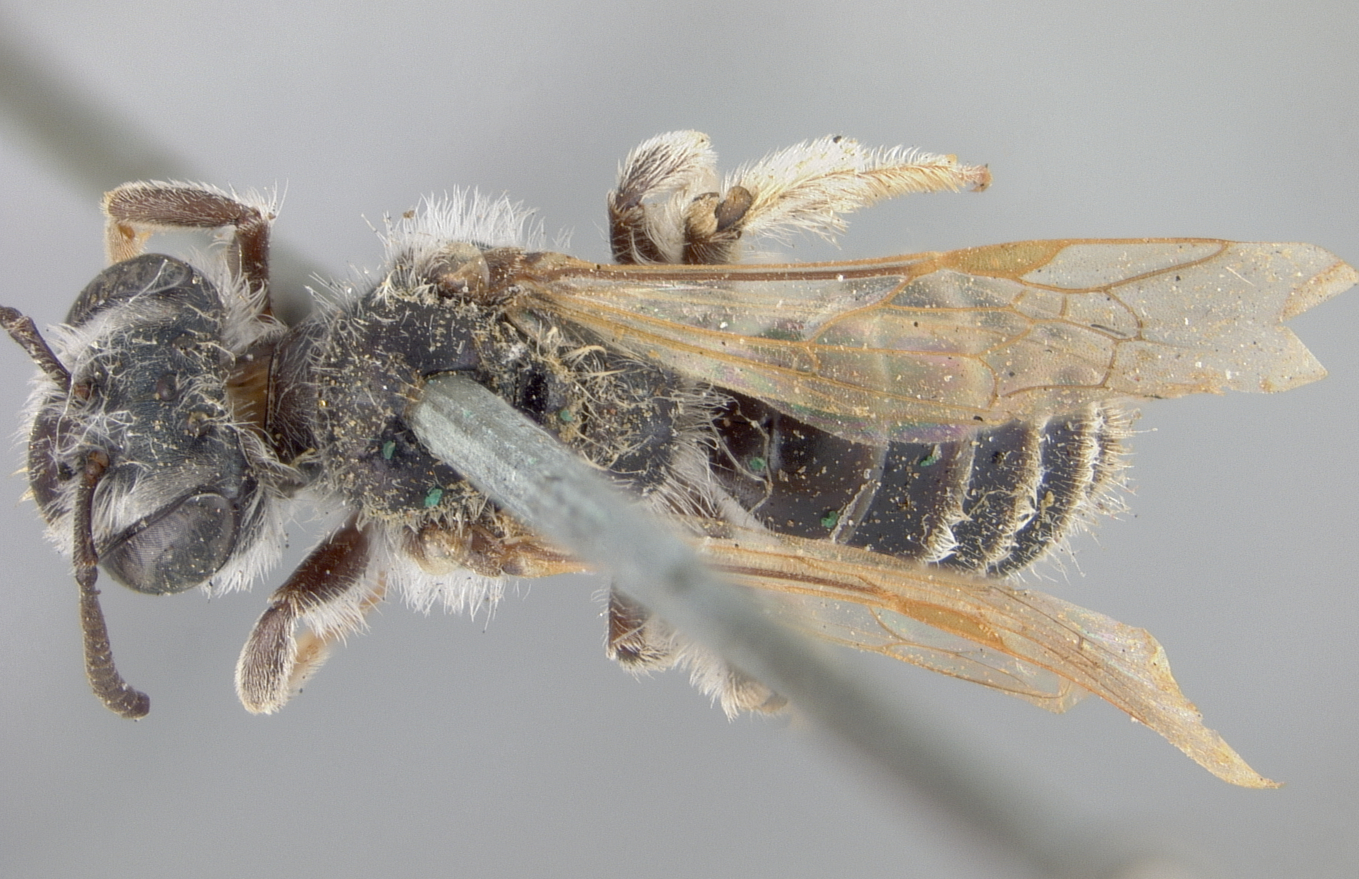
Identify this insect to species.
Andrena salicinella
